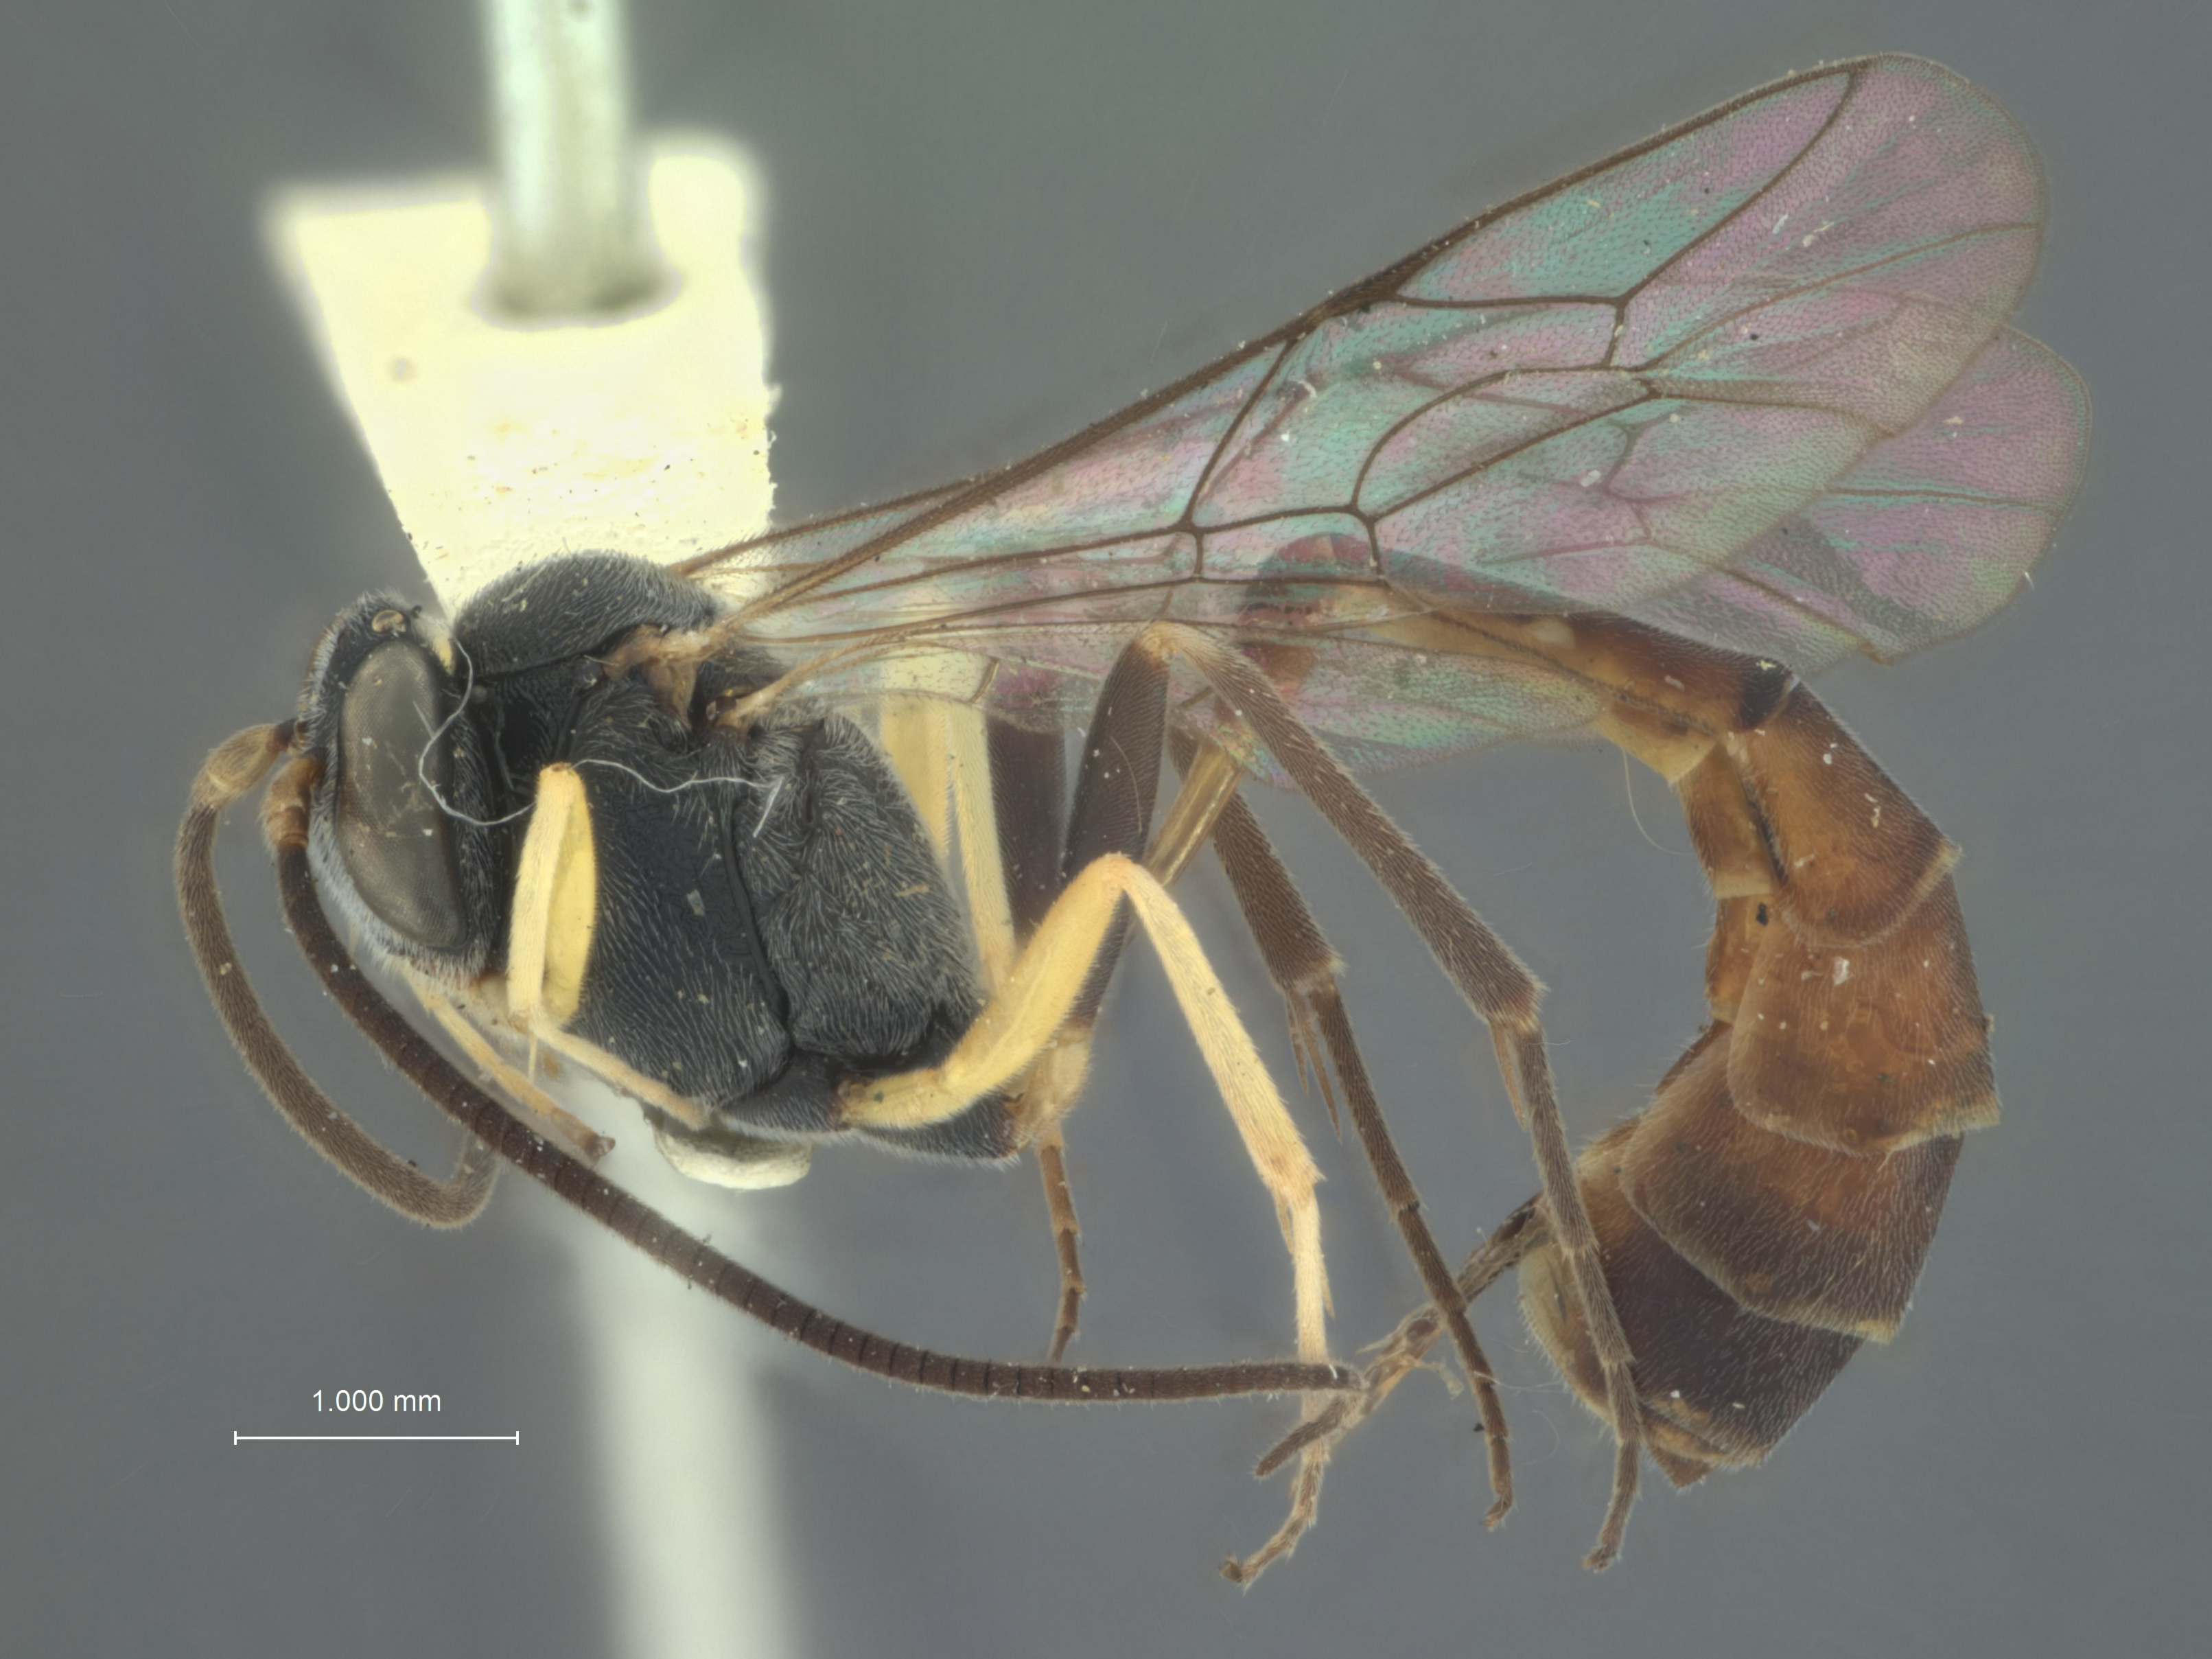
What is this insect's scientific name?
Charops longiventris
